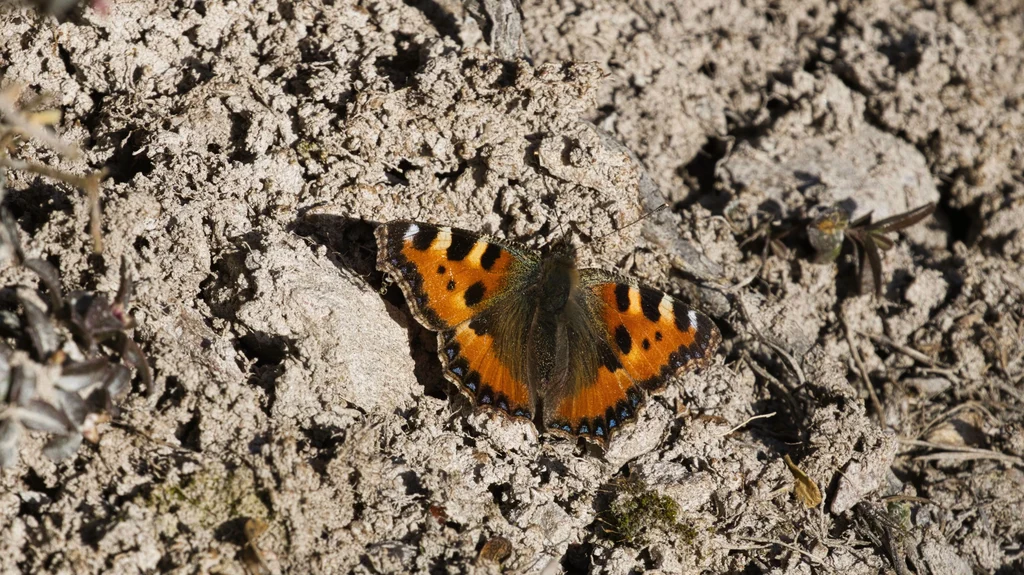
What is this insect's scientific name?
Aglais urticae
